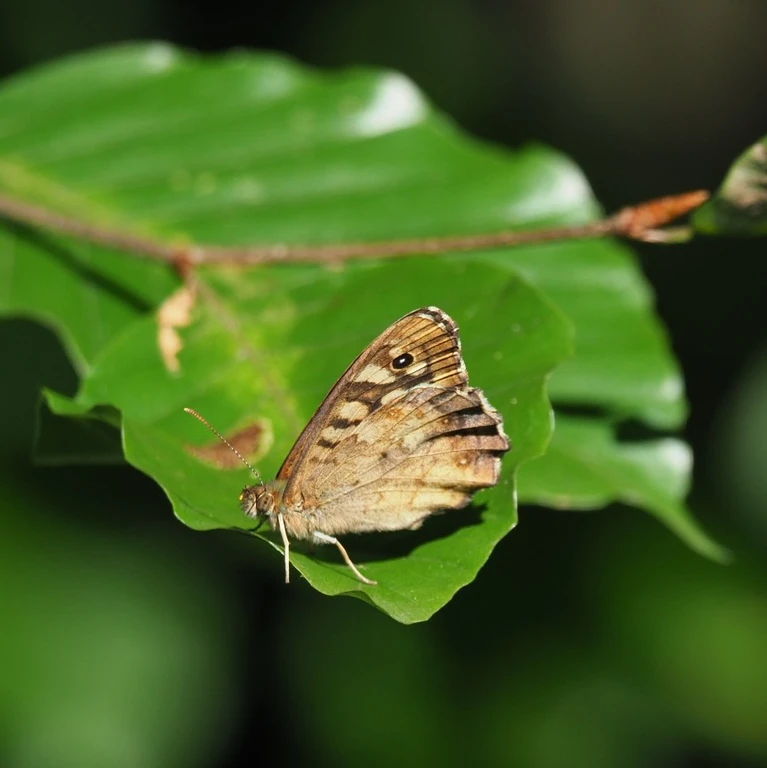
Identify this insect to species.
Pararge aegeria
